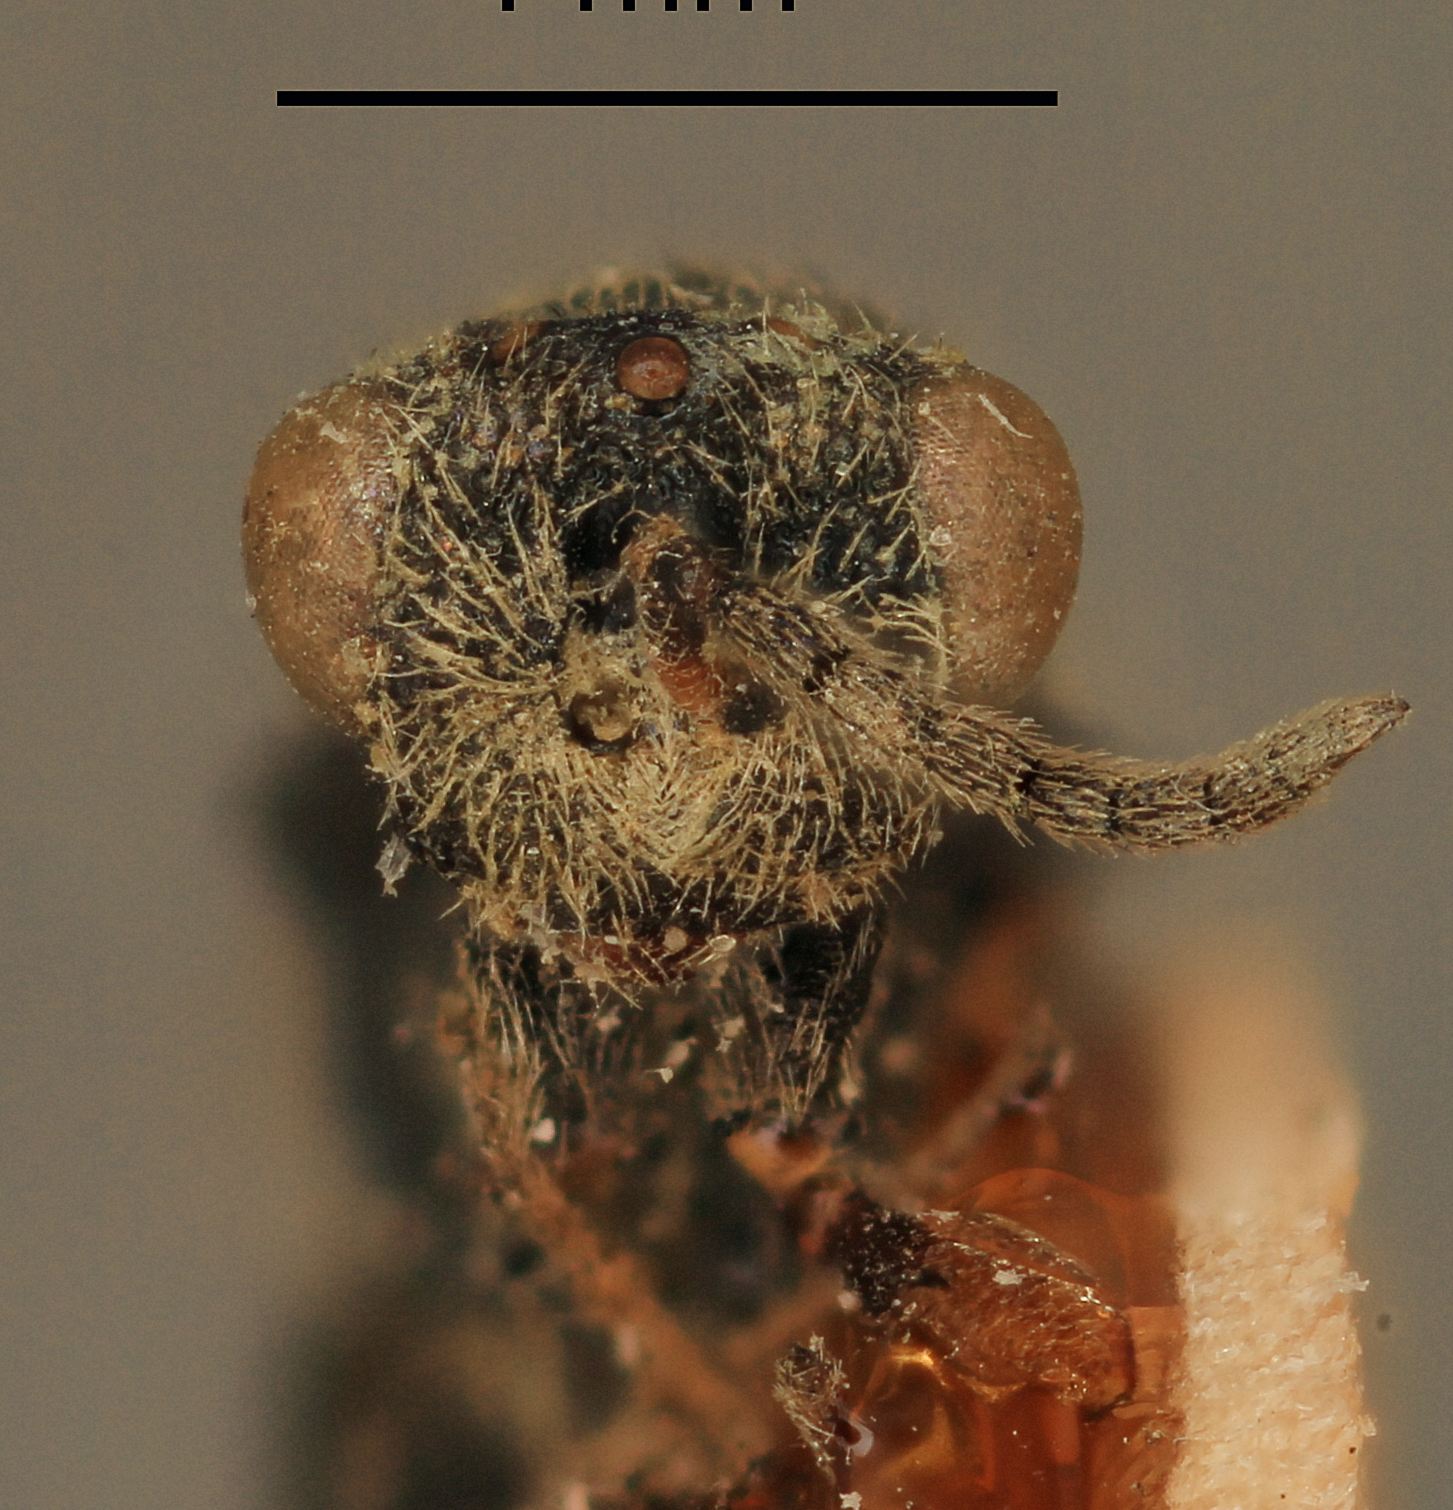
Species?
Eurytoma acuta
